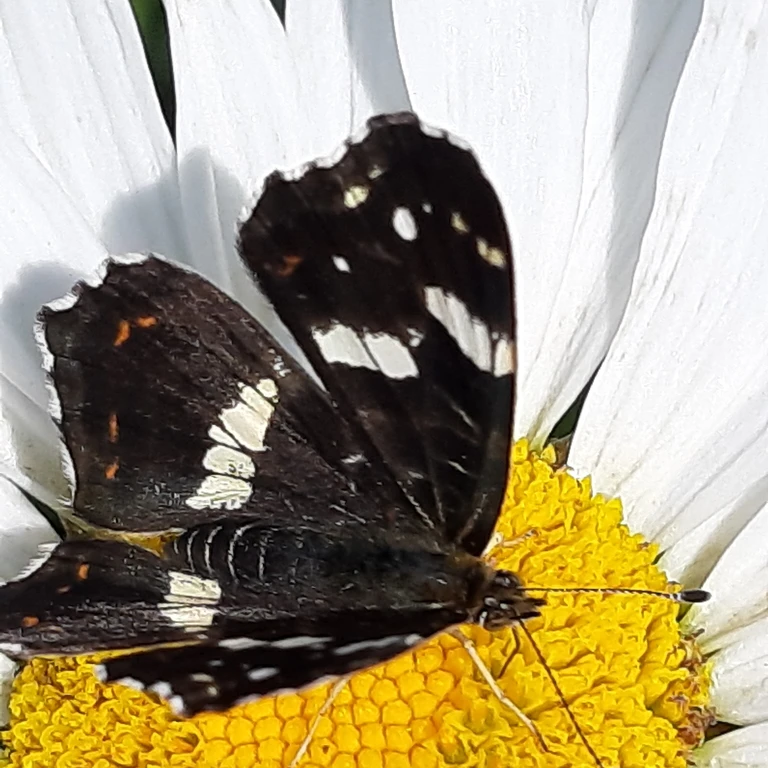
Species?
Araschnia levana
